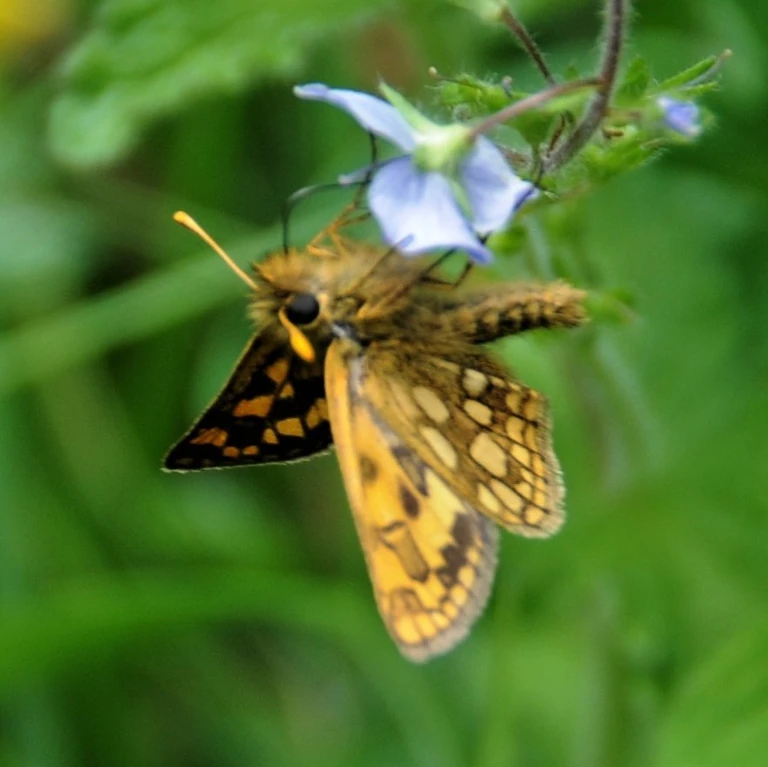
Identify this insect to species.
Carterocephalus palaemon
